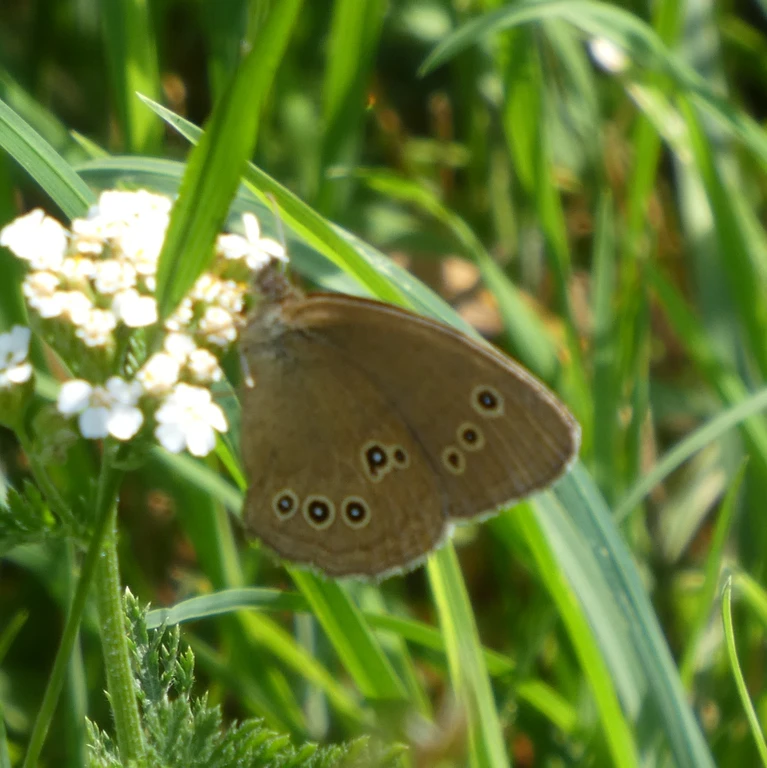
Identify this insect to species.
Aphantopus hyperantus
